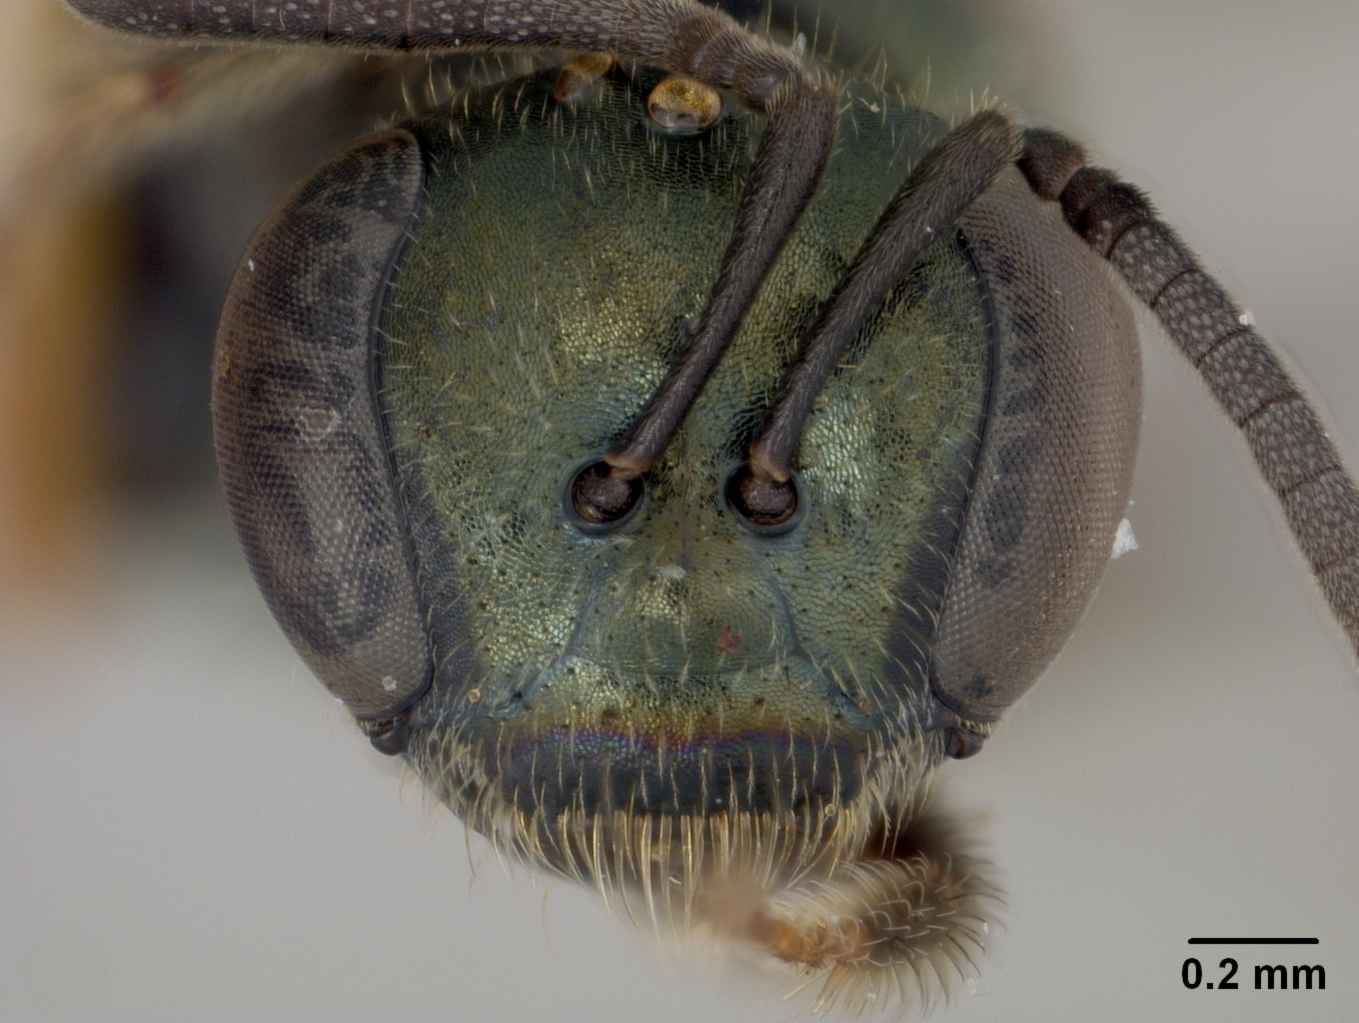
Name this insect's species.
Halictus pervarians
